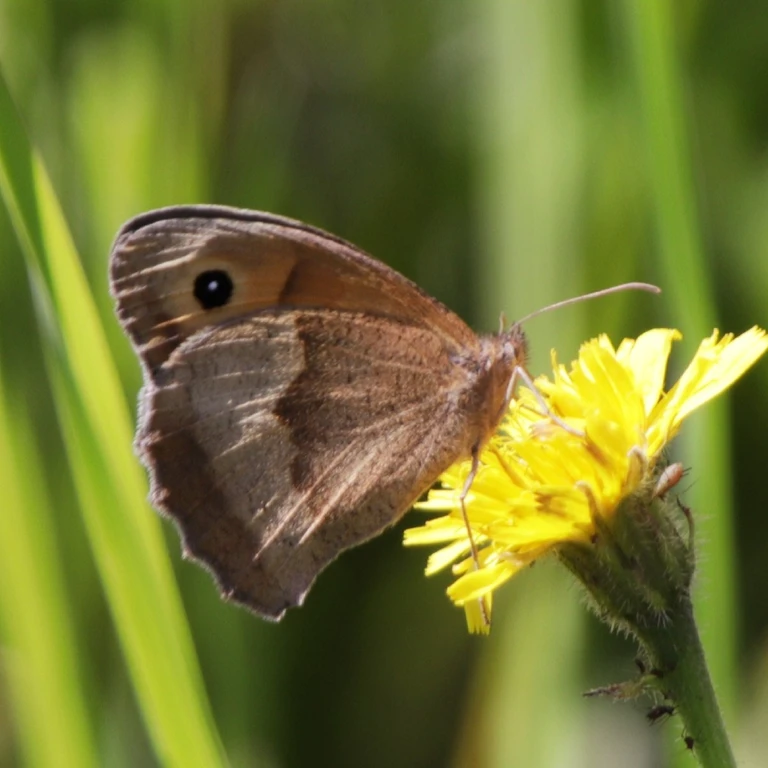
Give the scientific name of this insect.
Maniola jurtina
